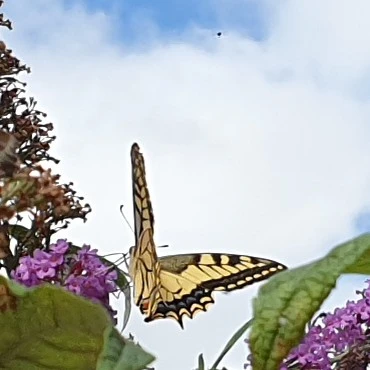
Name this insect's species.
Papilio machaon
